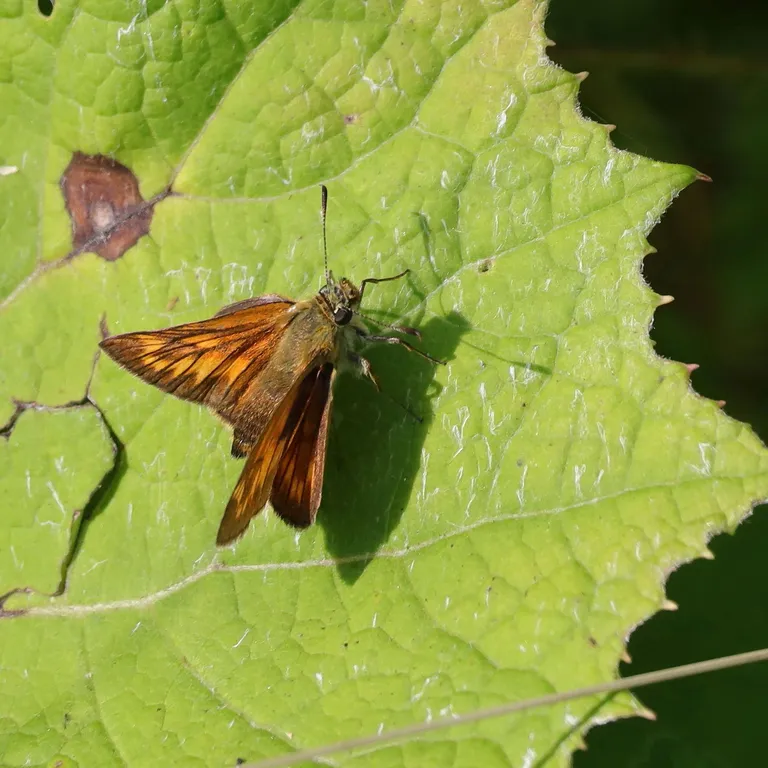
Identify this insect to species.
Ochlodes sylvanus (also Ochlodes venata)
